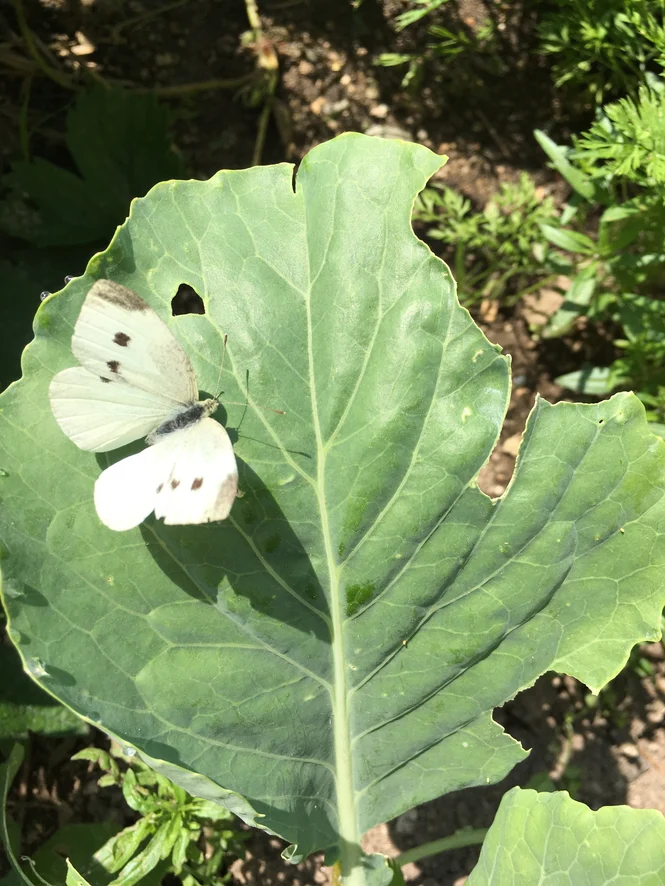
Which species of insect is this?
Pieris rapae
